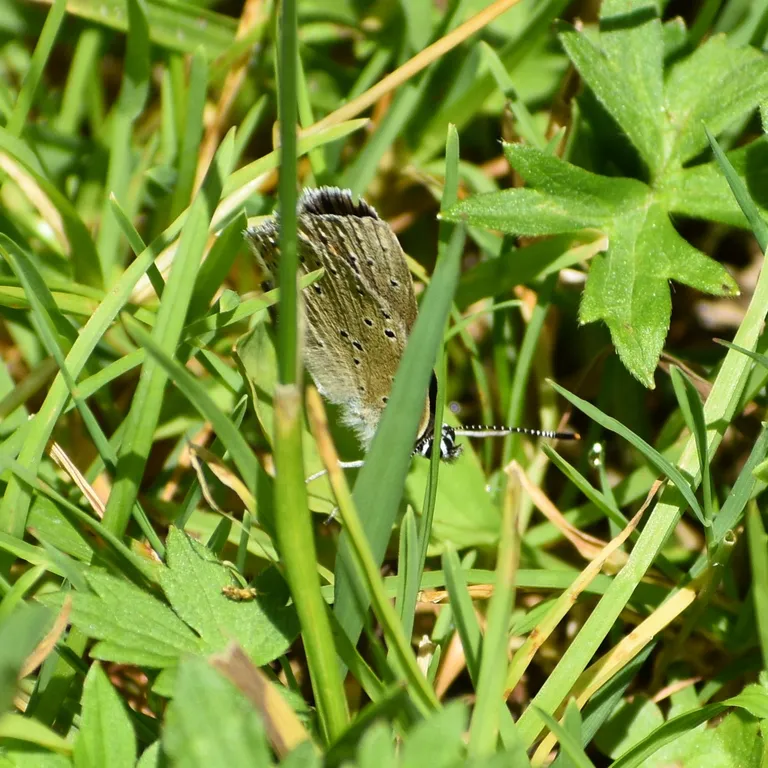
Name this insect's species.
Lycaena tityrus (also Loweia tityrus)
